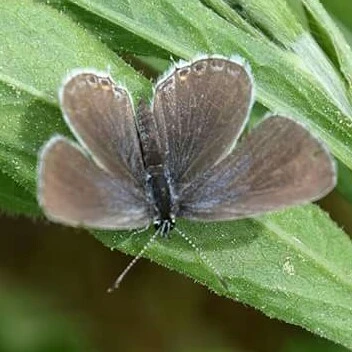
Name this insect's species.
Cupido argiades (also Elkalyce argiades)
